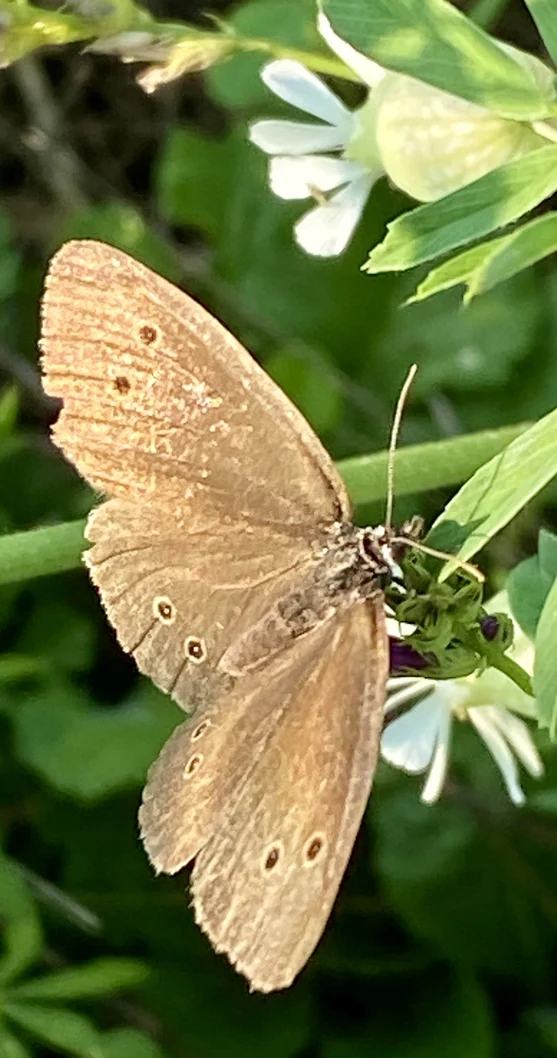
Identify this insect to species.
Aphantopus hyperantus
